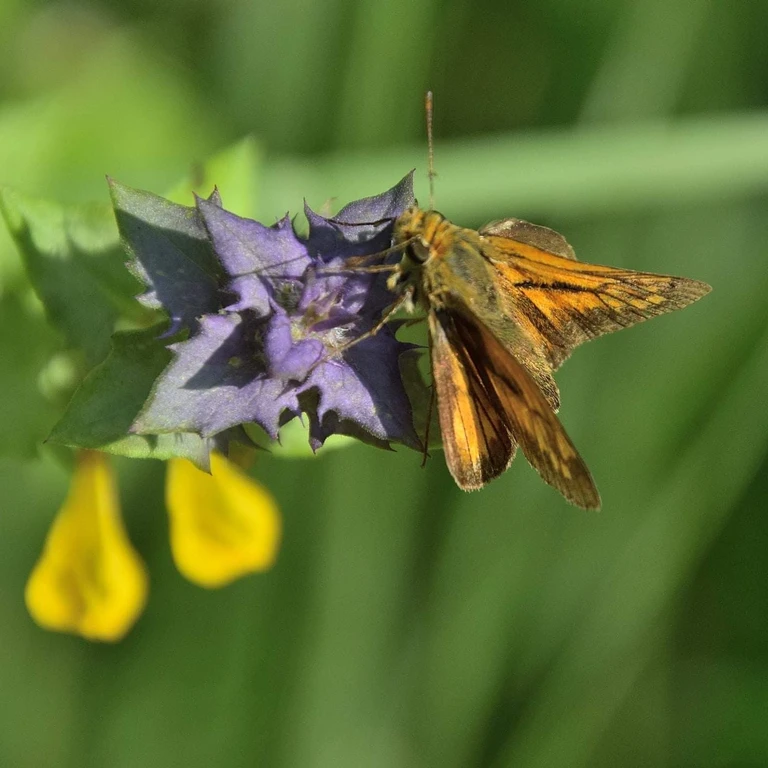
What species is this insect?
Ochlodes sylvanus (also Ochlodes venata)
